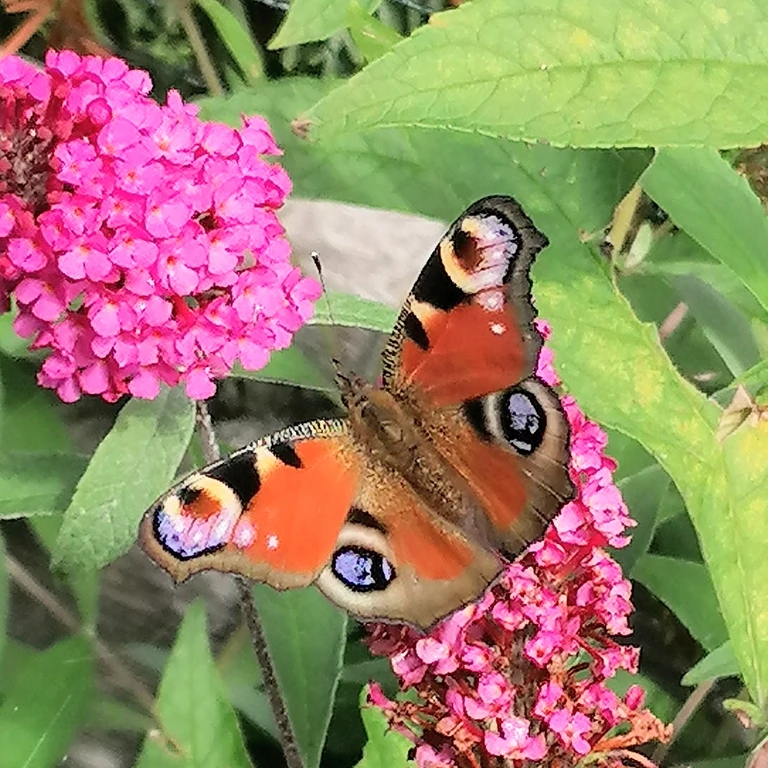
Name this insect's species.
Aglais io
